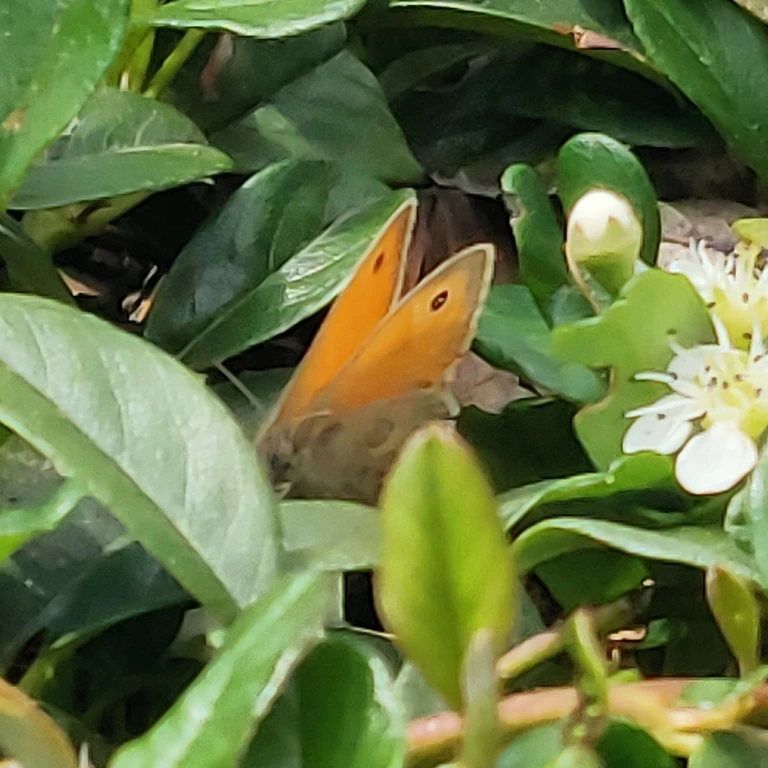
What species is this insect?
Coenonympha pamphilus
